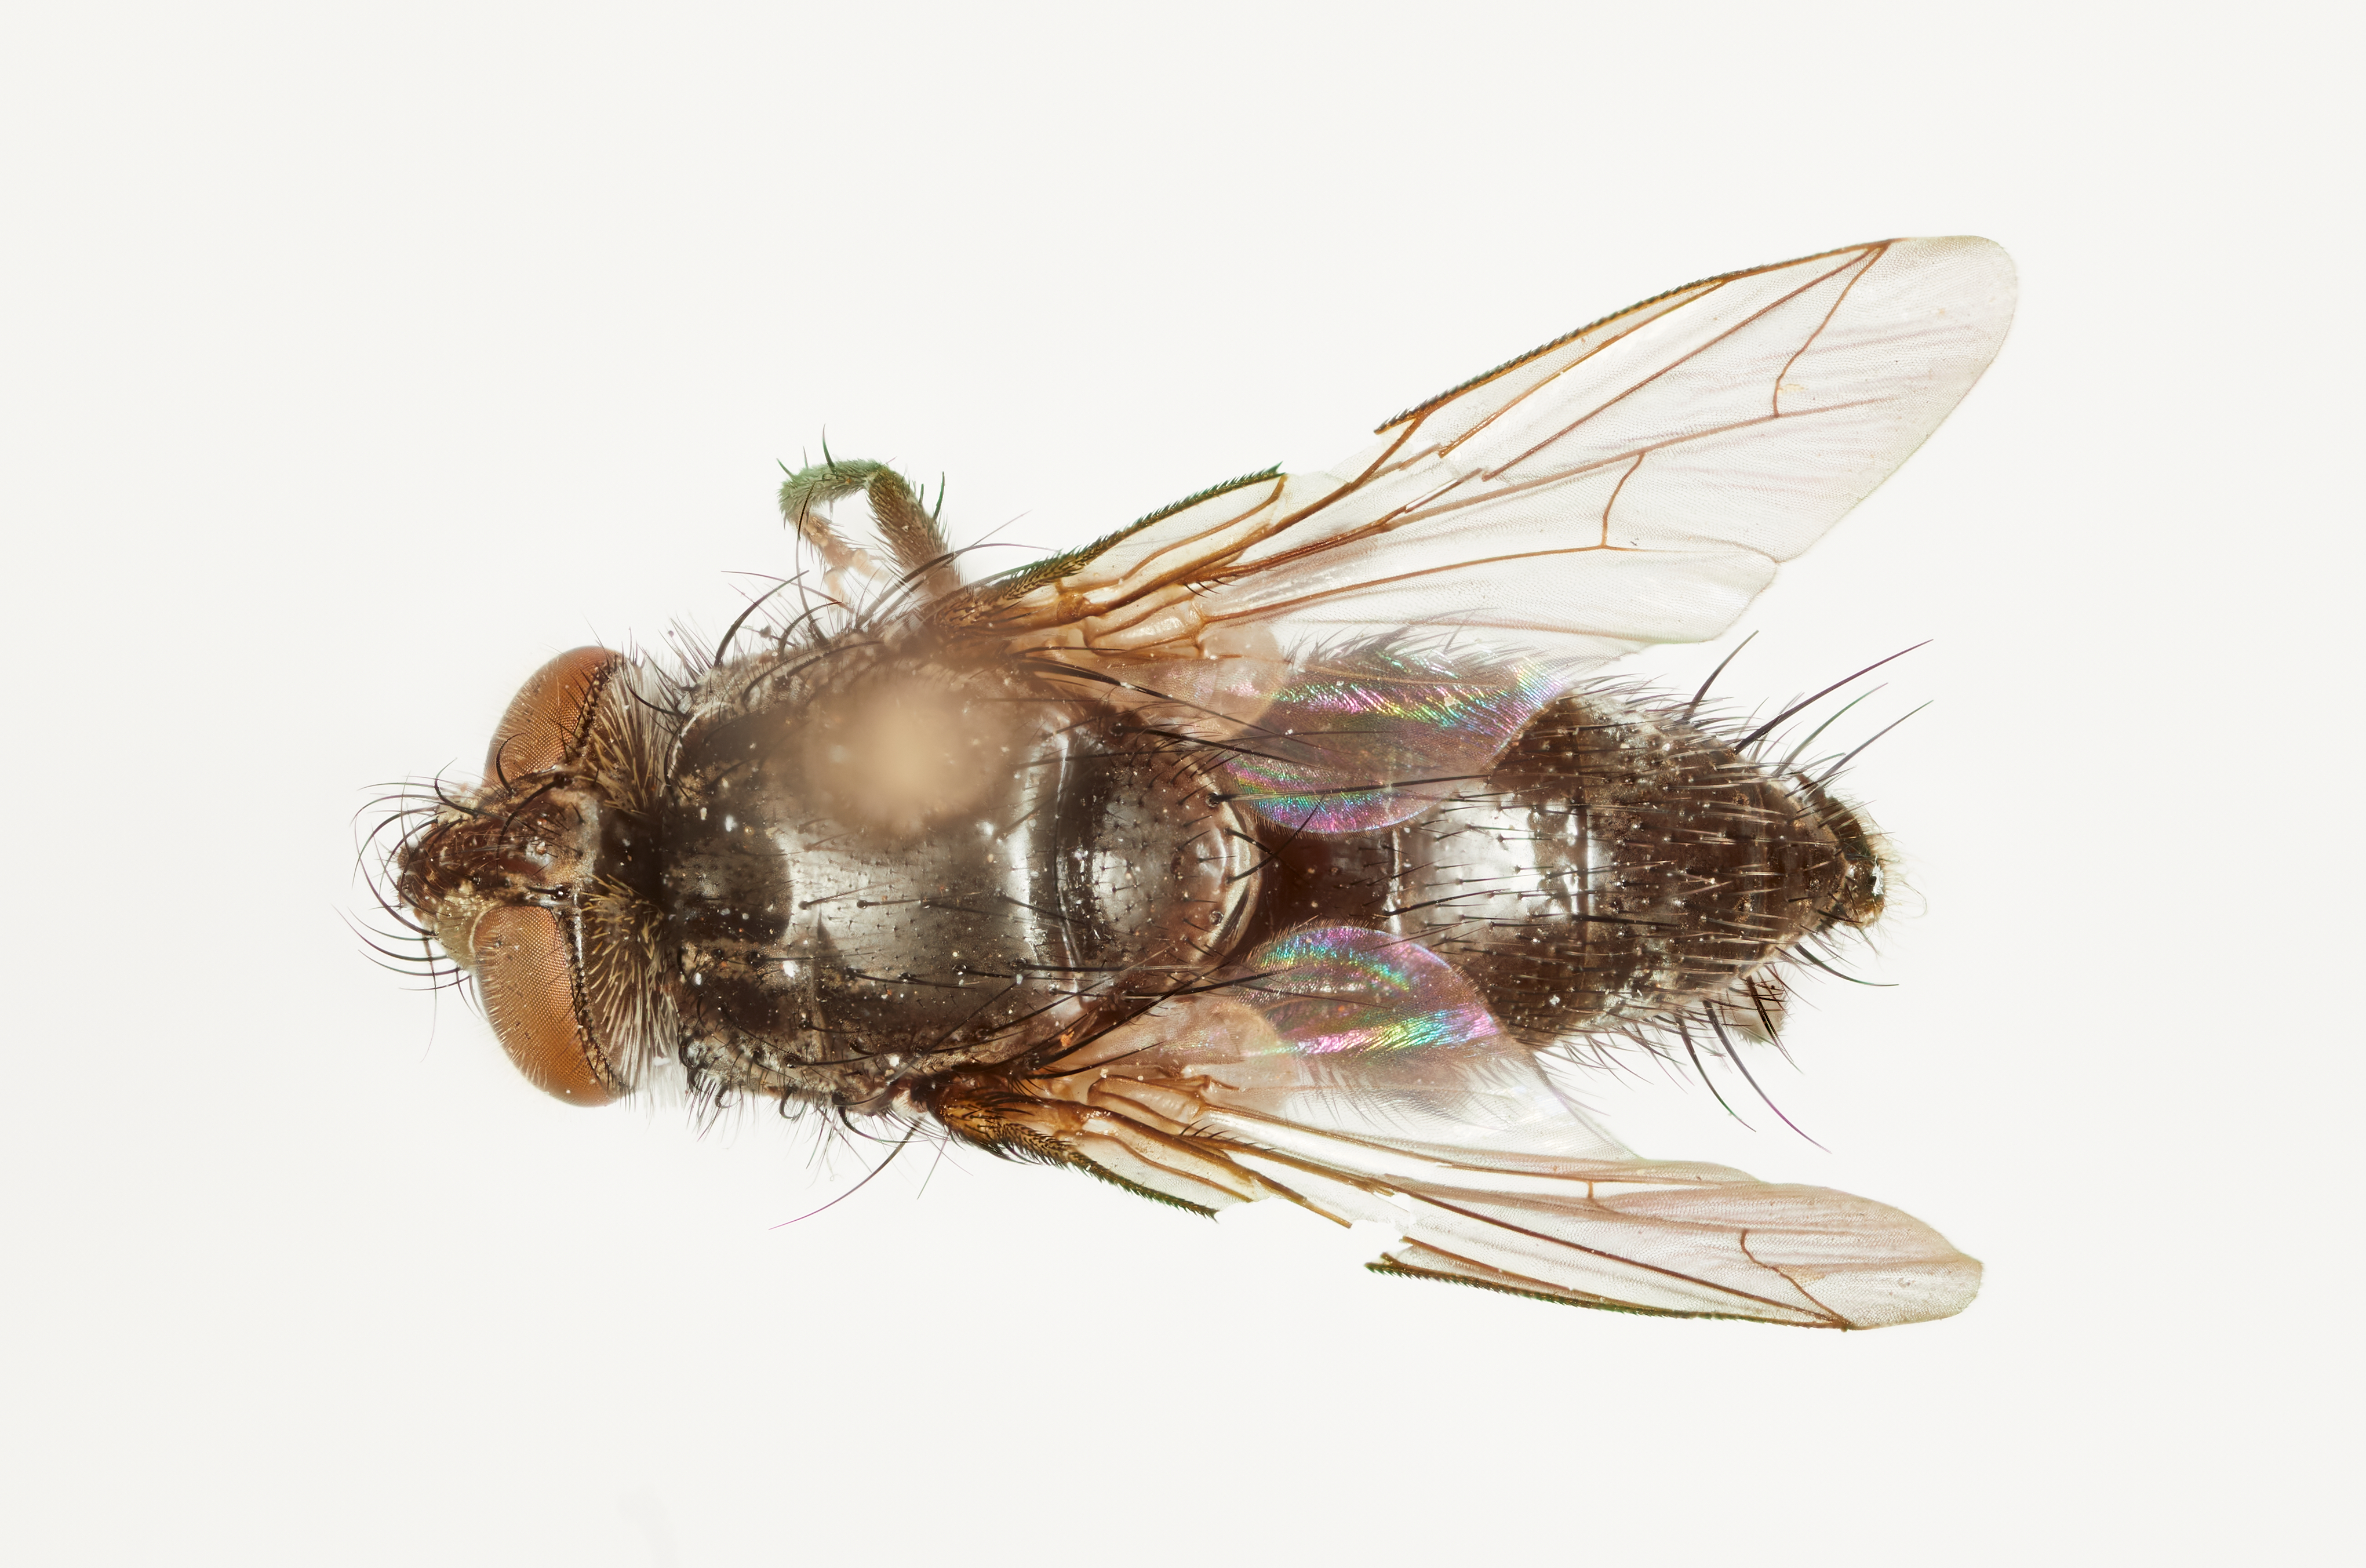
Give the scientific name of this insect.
Phorocera subnitens
